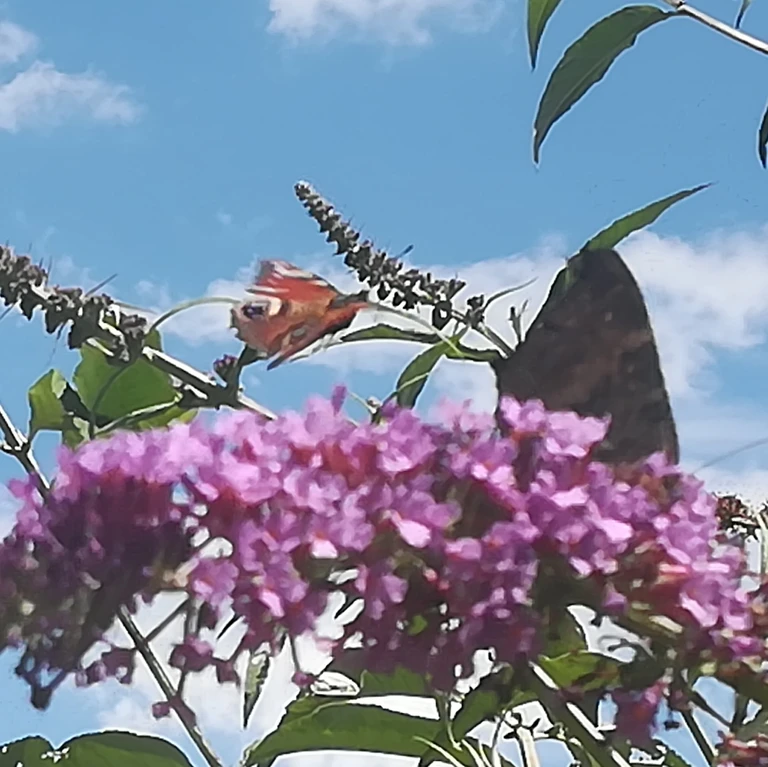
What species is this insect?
Aglais io
